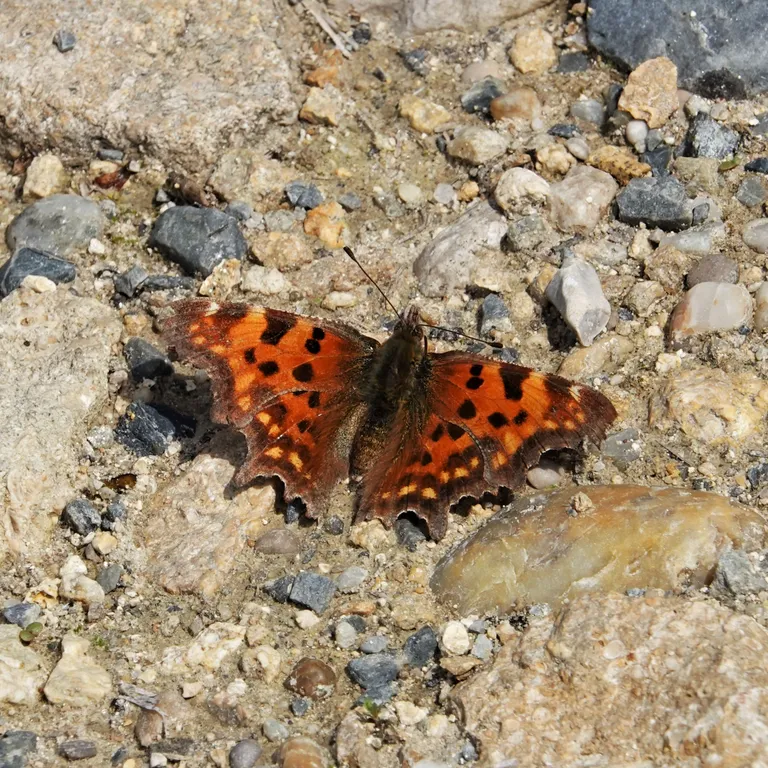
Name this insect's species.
Polygonia c-album
